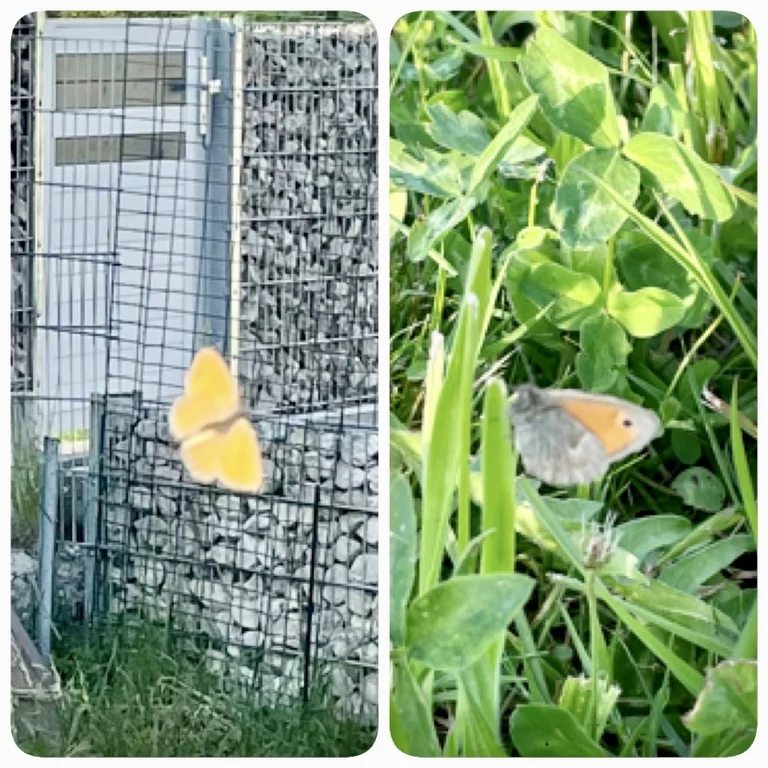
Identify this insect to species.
Coenonympha pamphilus
